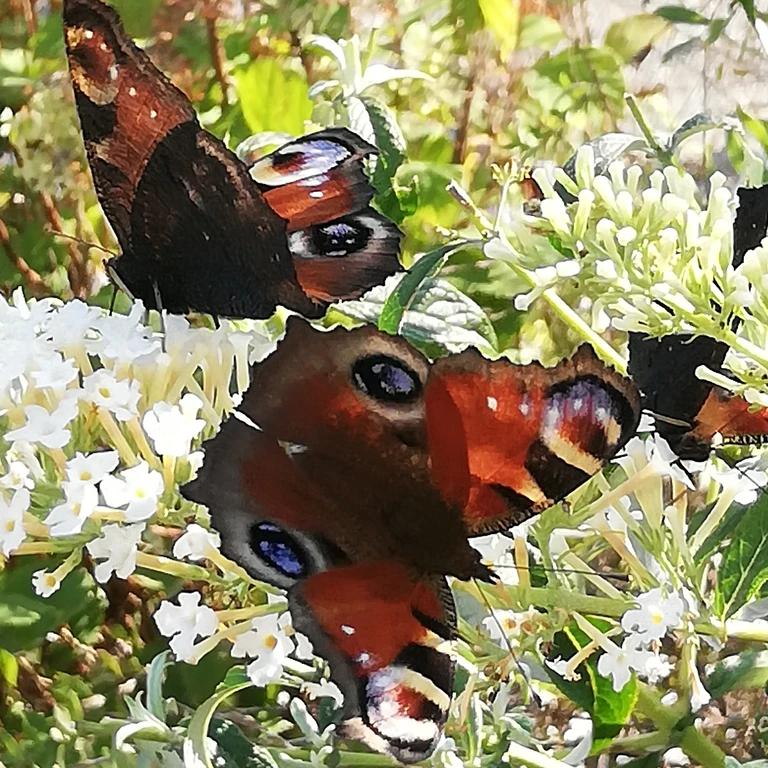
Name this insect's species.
Aglais io
